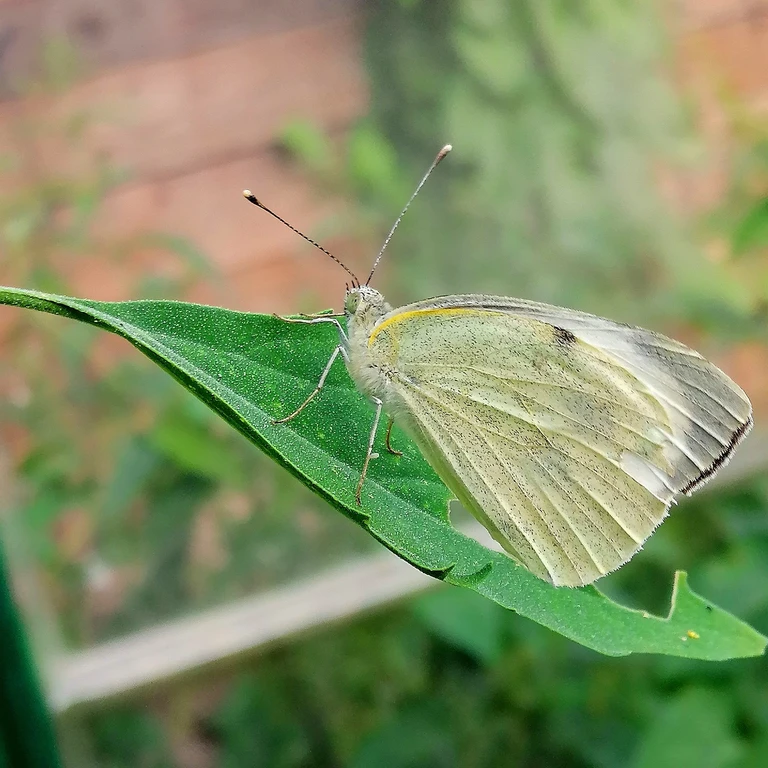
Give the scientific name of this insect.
Pieris brassicae
